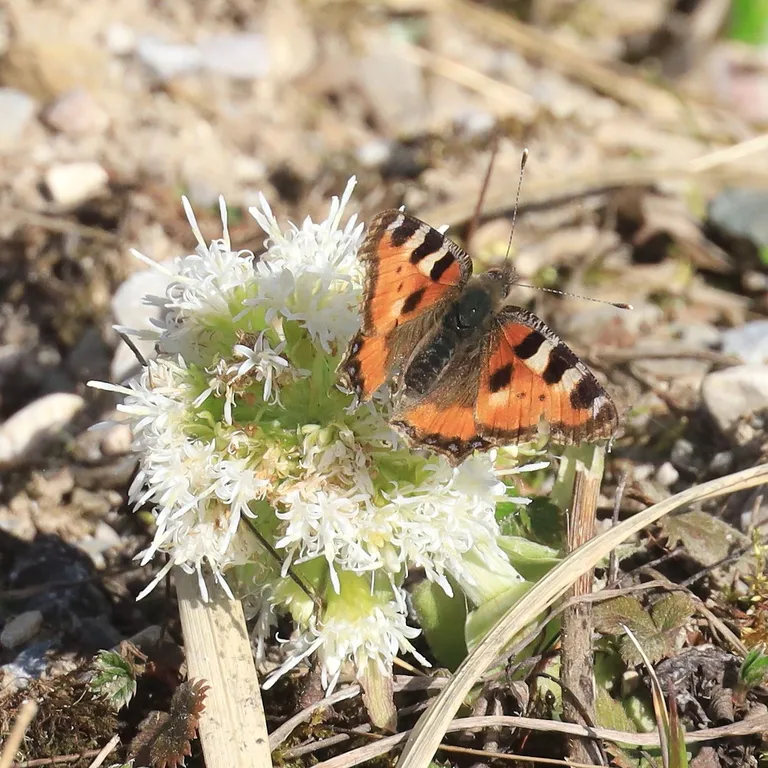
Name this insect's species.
Aglais urticae
